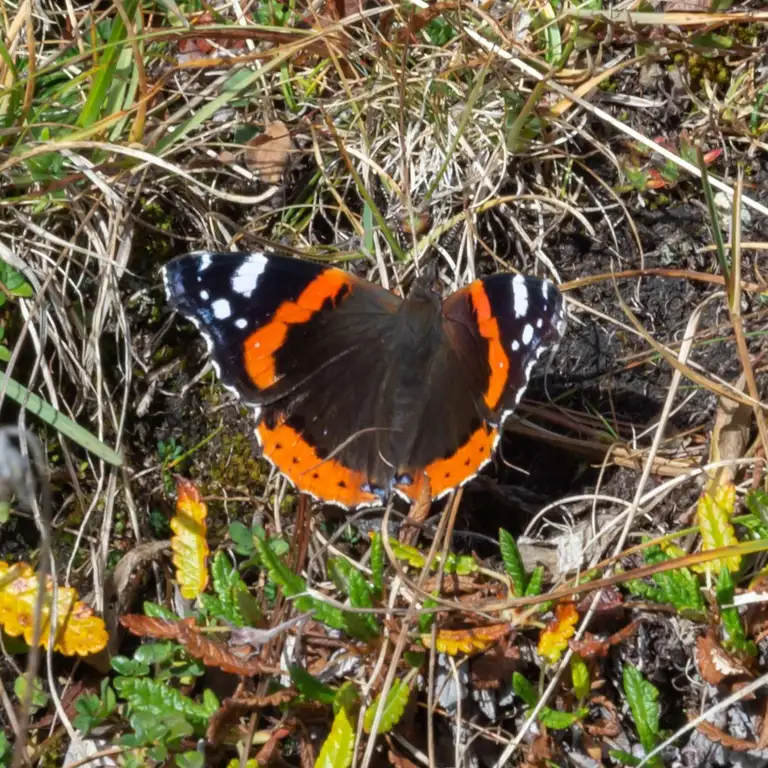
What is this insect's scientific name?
Vanessa atalanta
